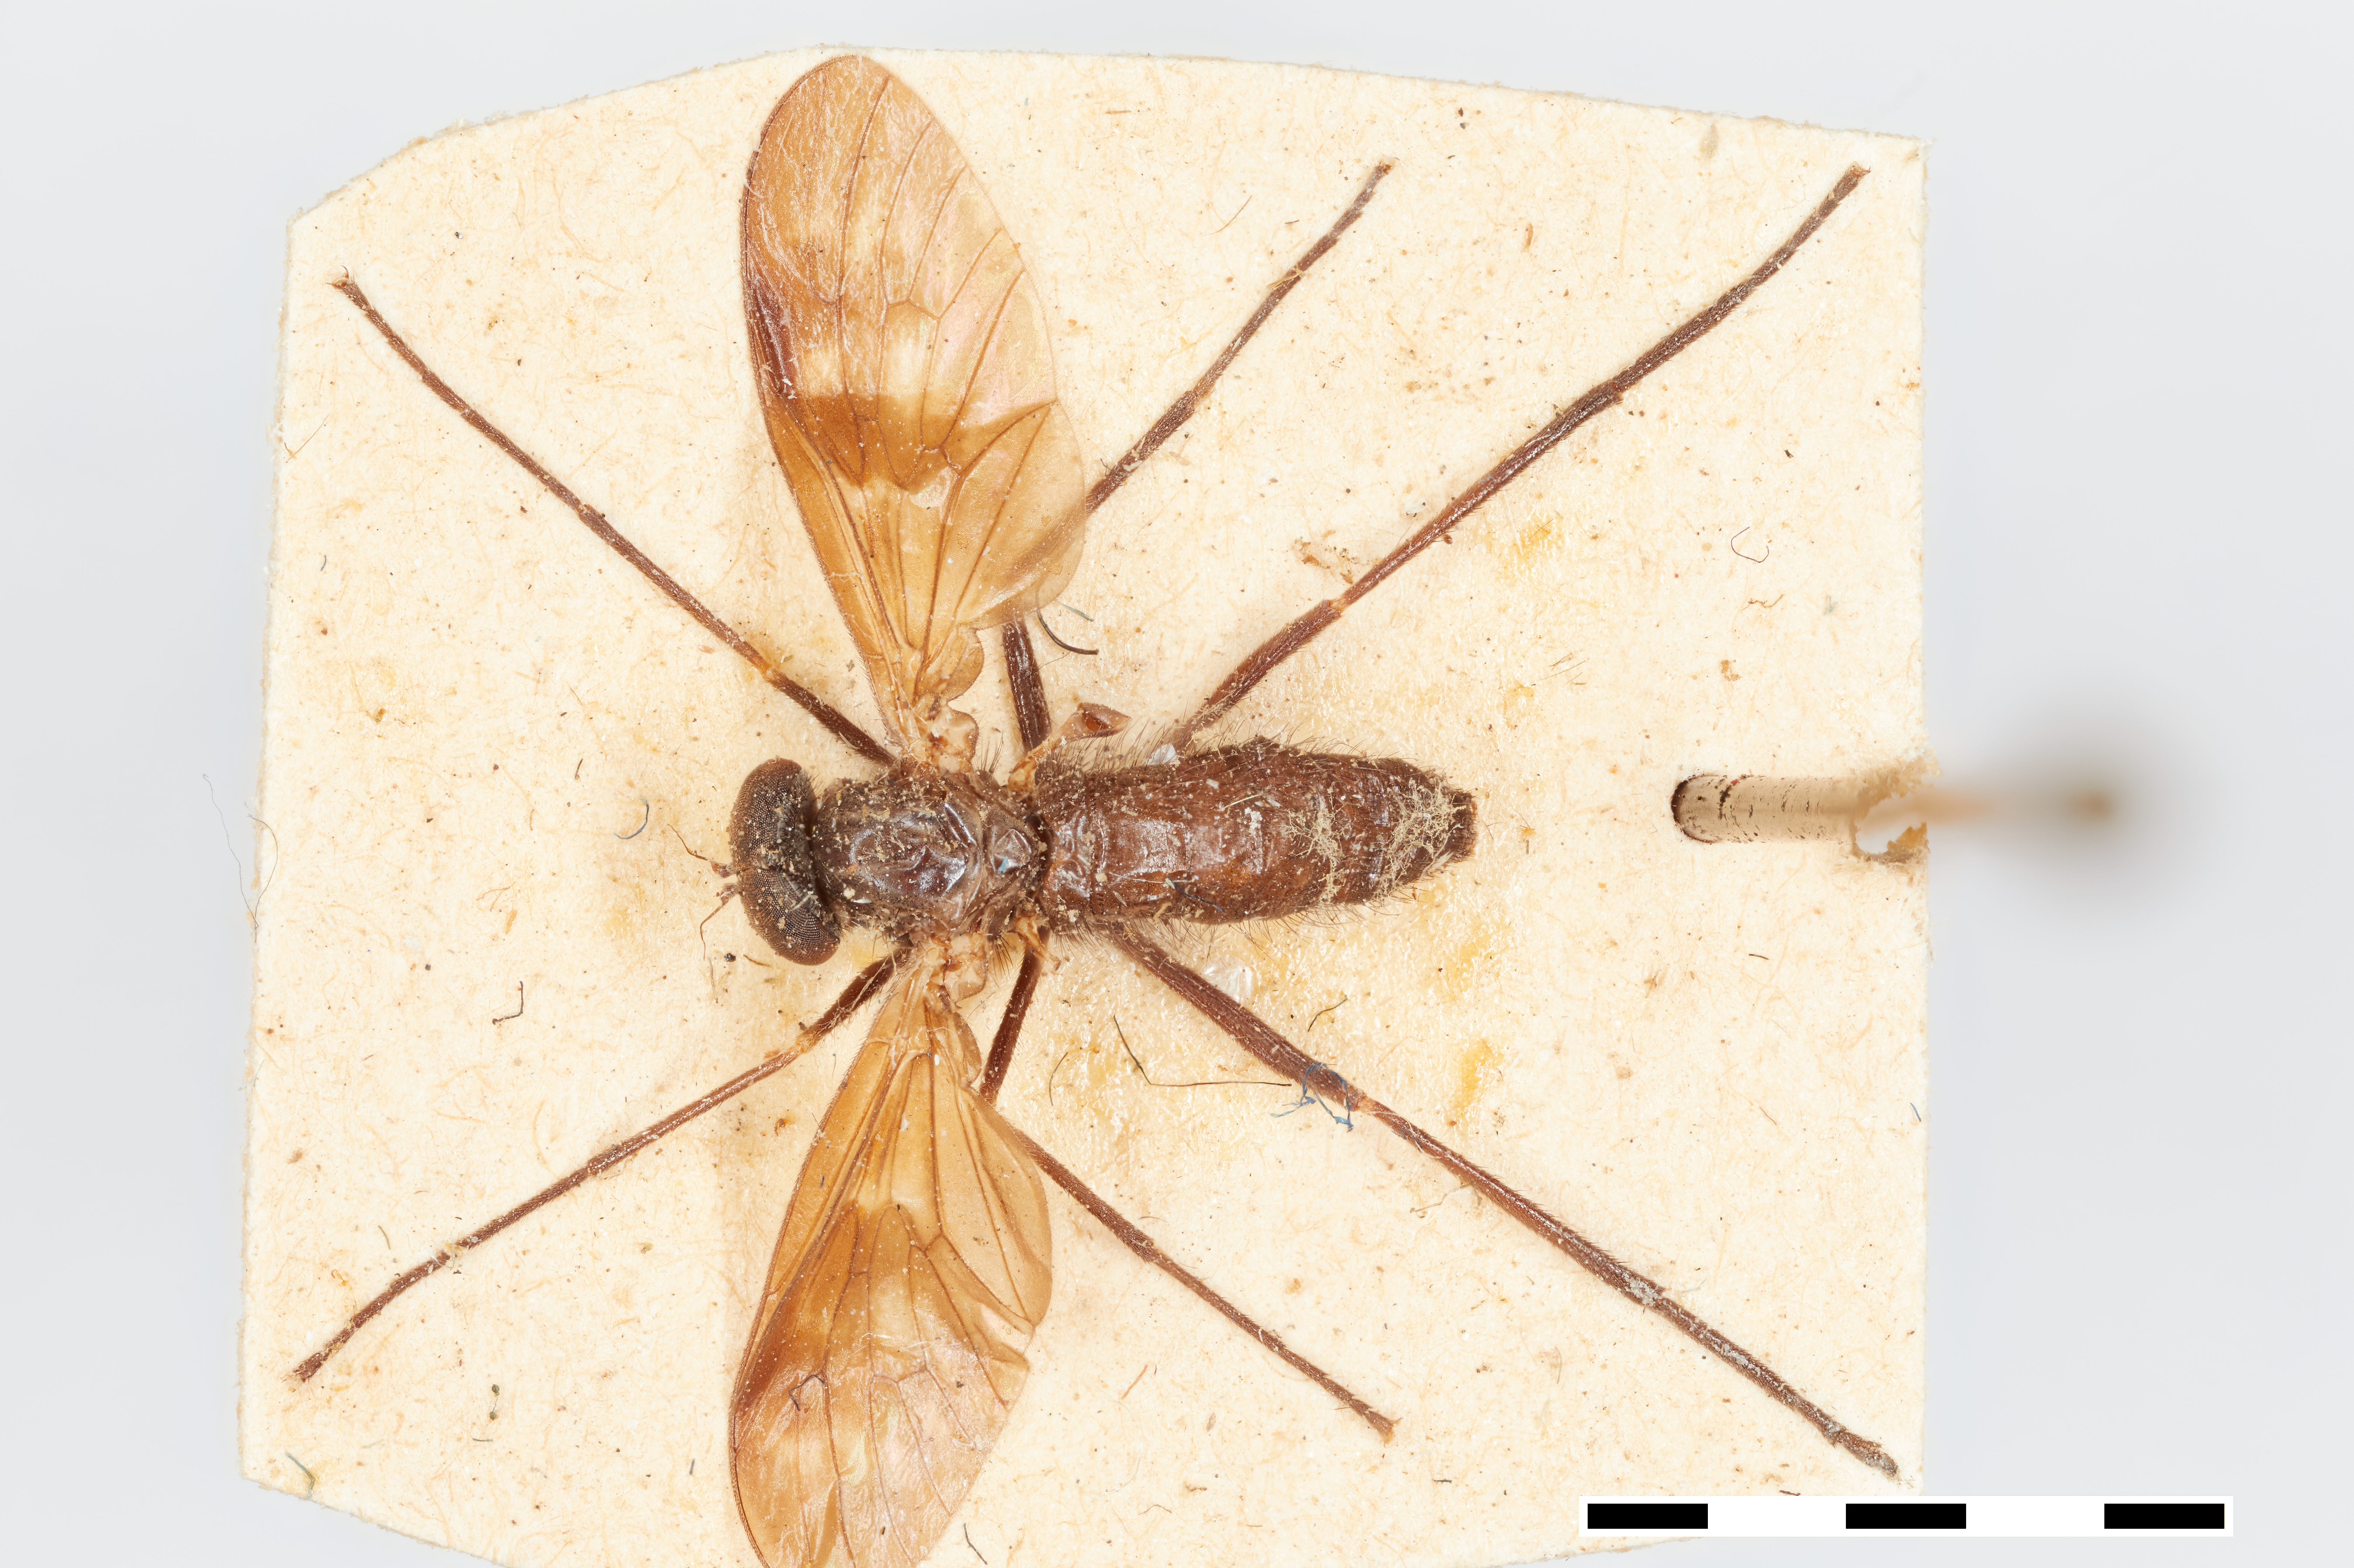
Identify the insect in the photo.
Chrisopila pullata
